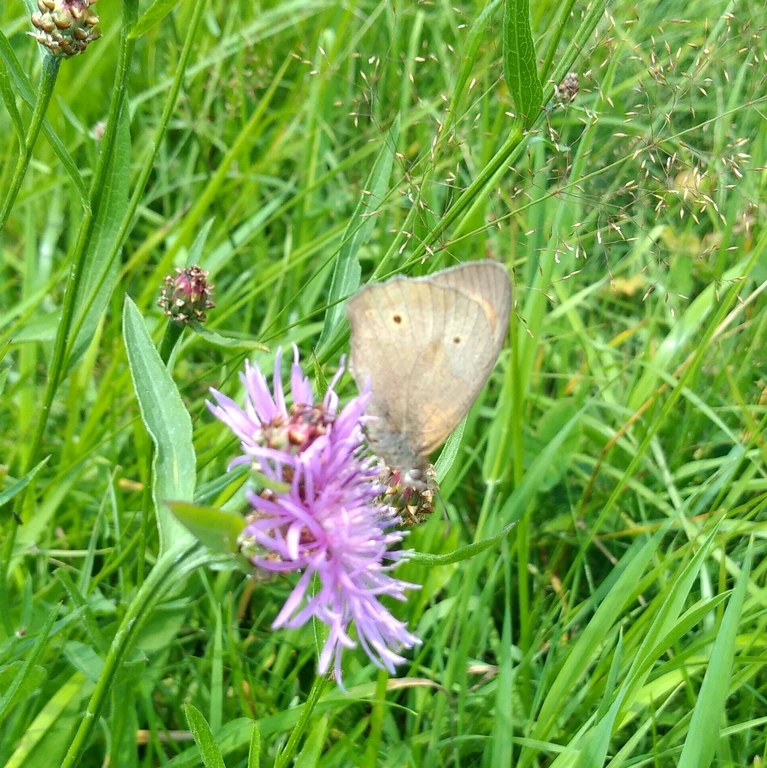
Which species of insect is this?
Maniola jurtina
